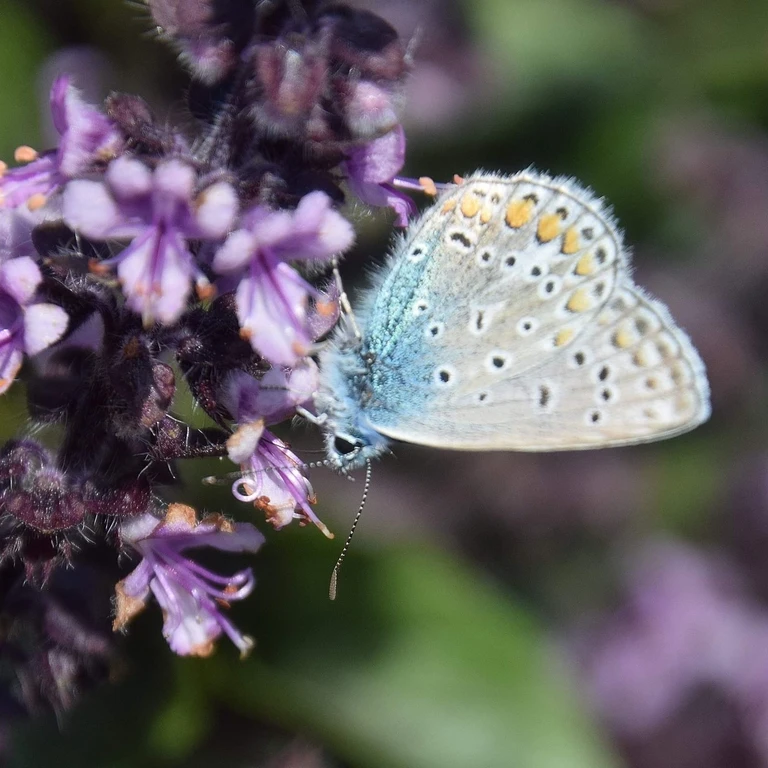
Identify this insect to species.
Polyommatus icarus
